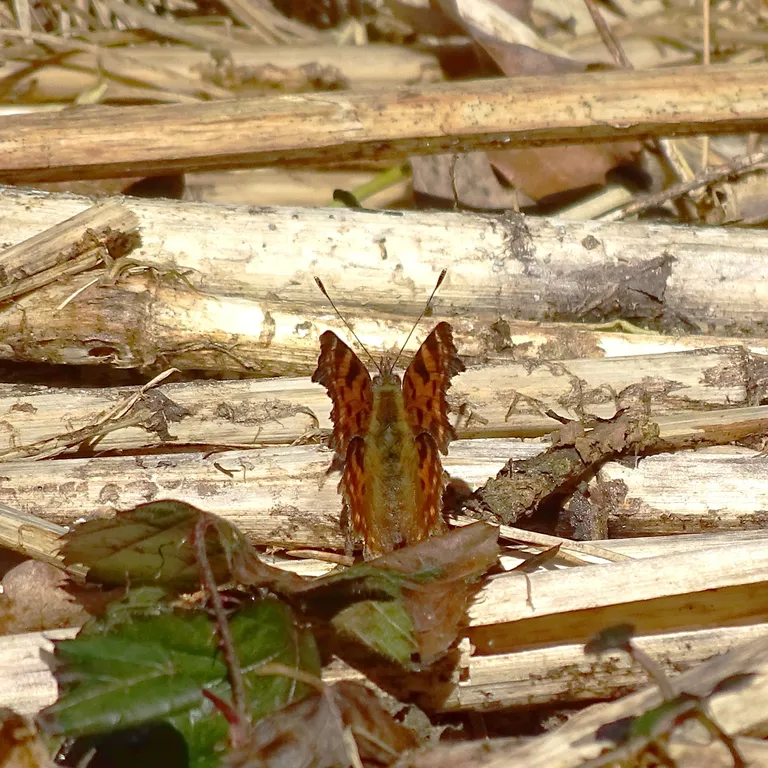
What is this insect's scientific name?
Polygonia c-album
